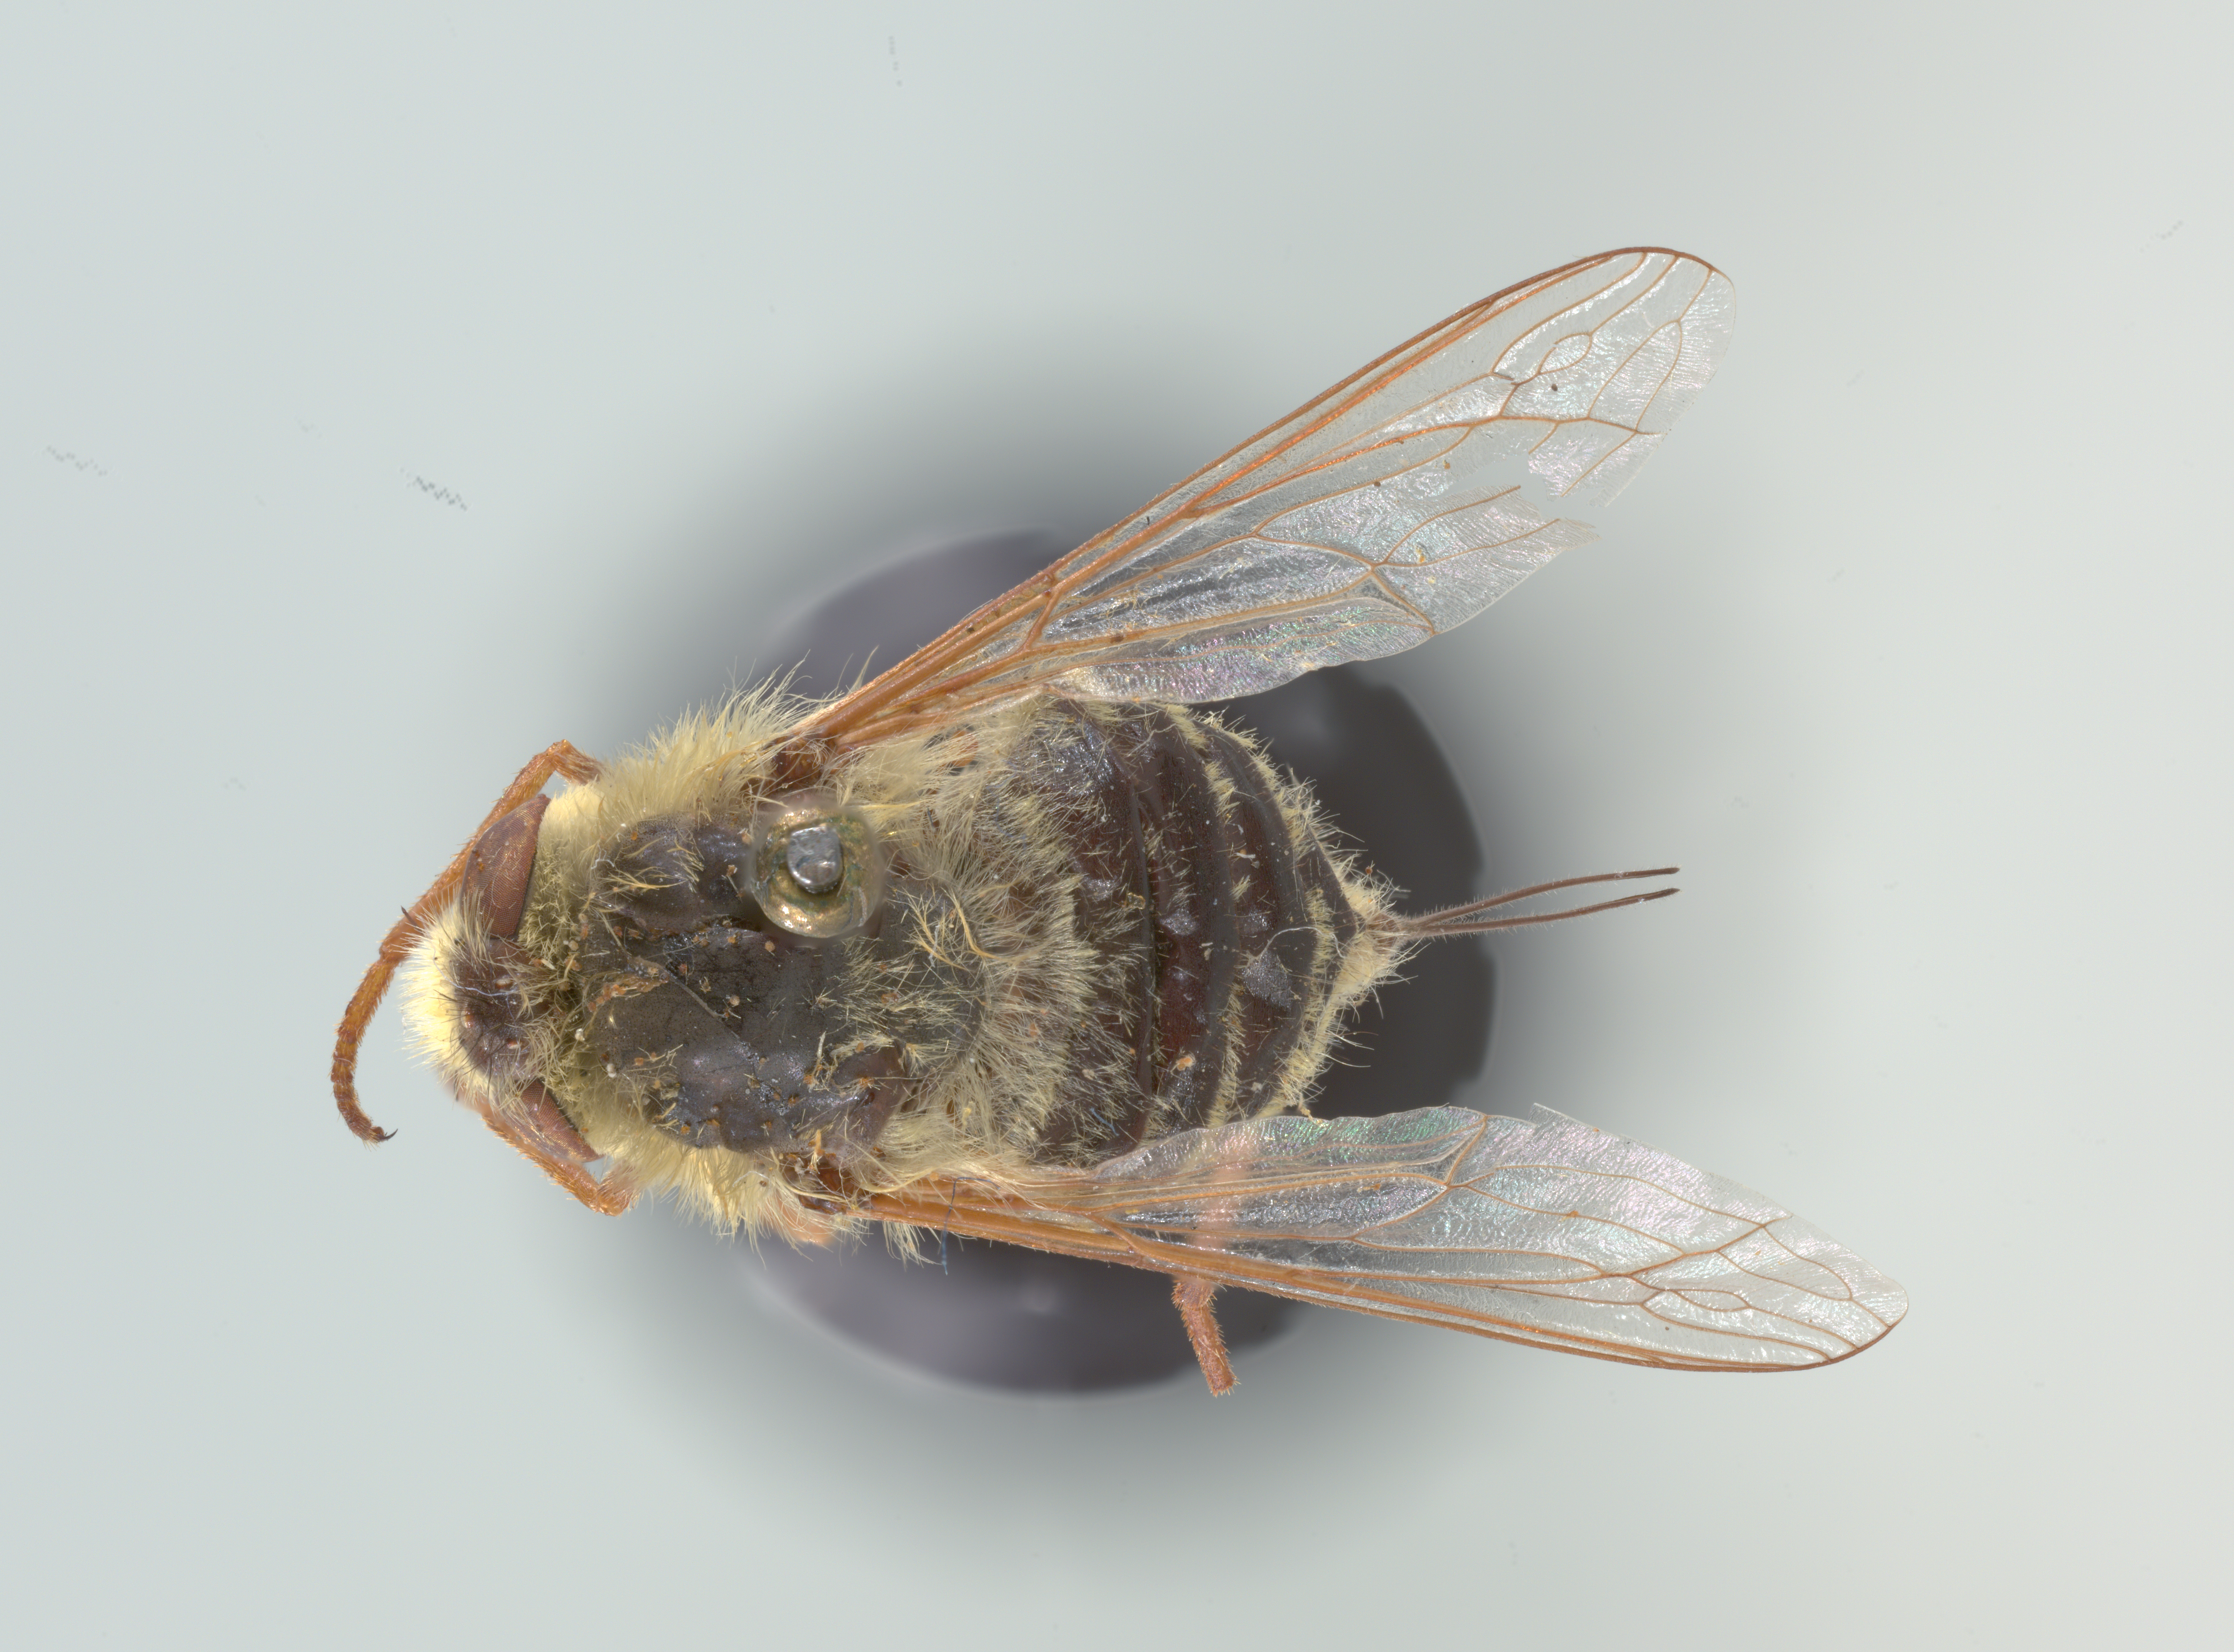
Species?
Trichopsidea clausa
